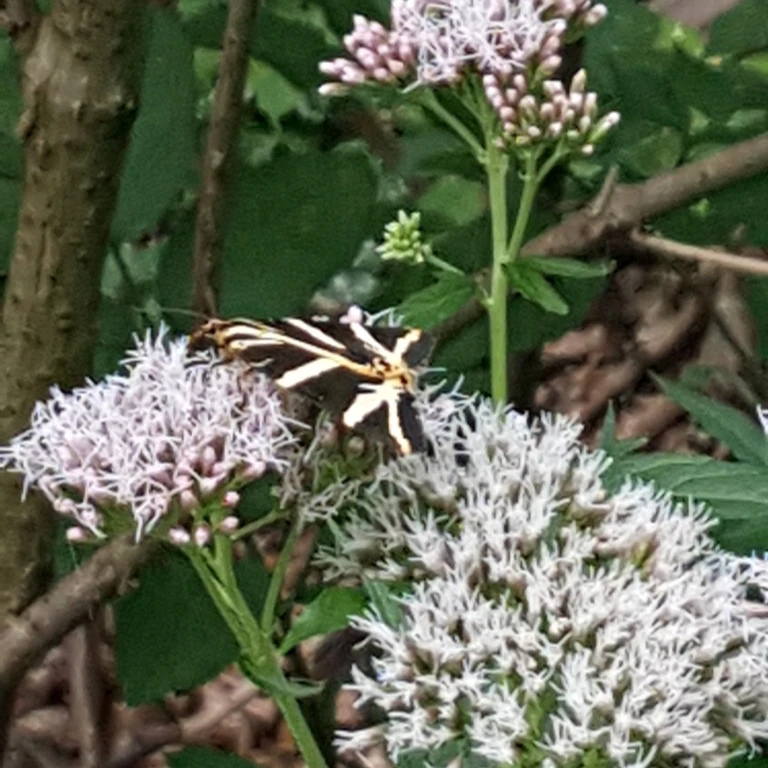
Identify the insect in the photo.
Euplagia quadripunctaria
